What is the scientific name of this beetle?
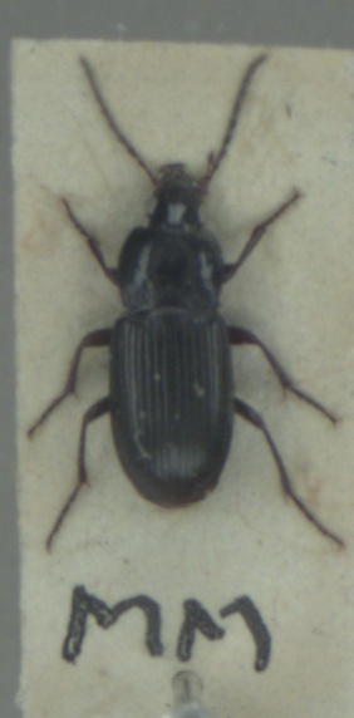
Pterostichus vernalis
